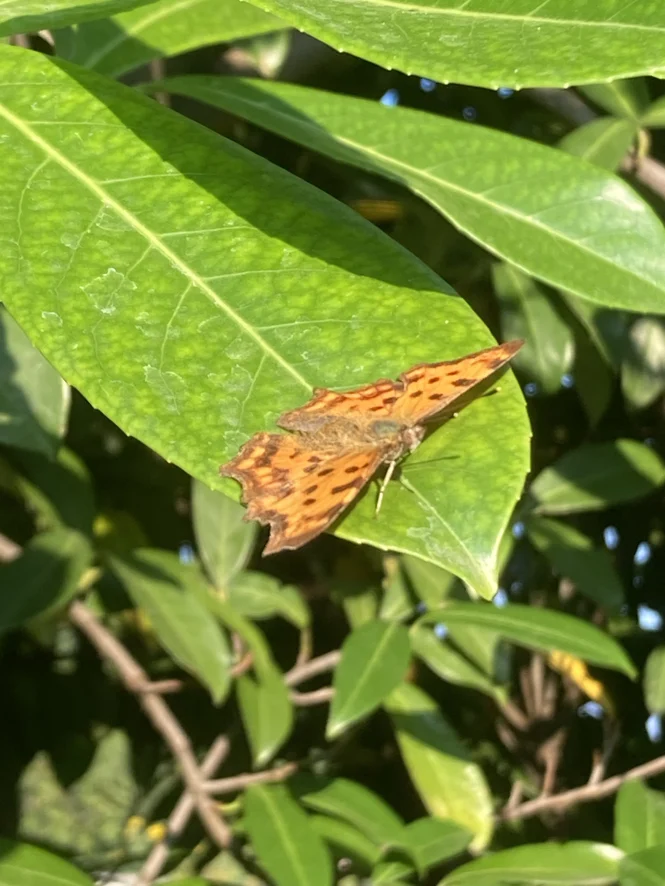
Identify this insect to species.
Polygonia c-album
